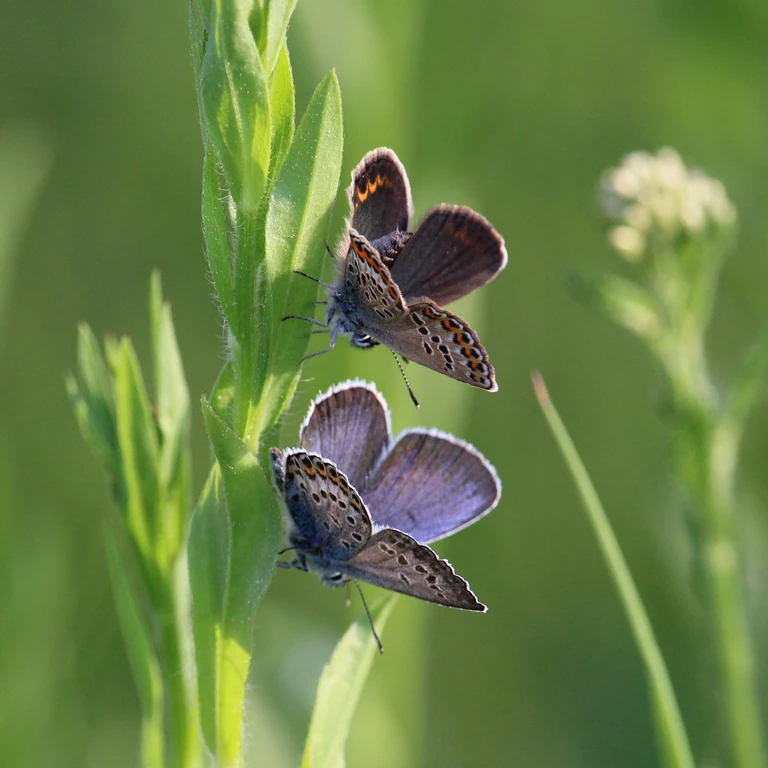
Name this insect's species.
Plebejus argus
